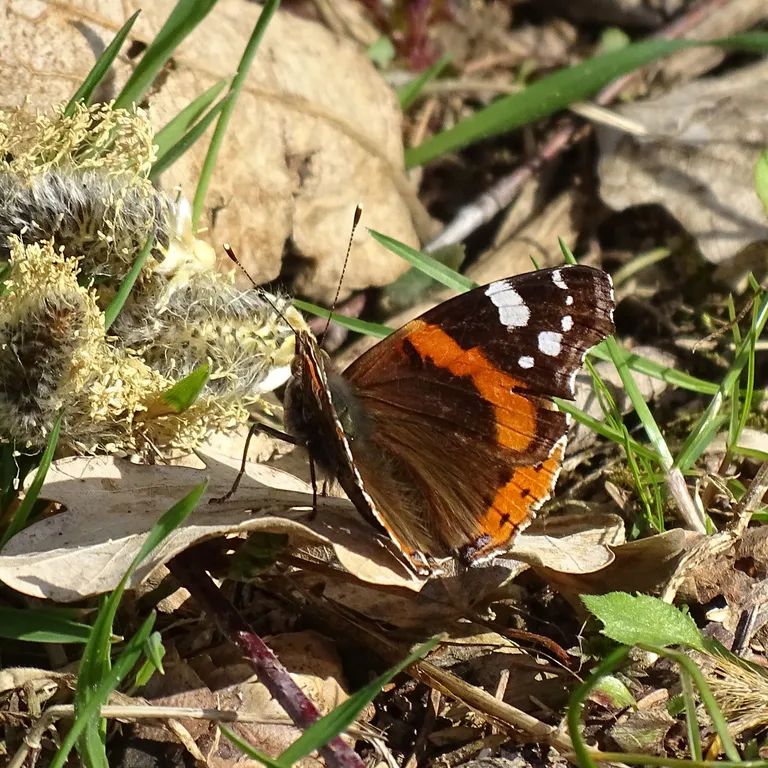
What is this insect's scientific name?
Vanessa atalanta
